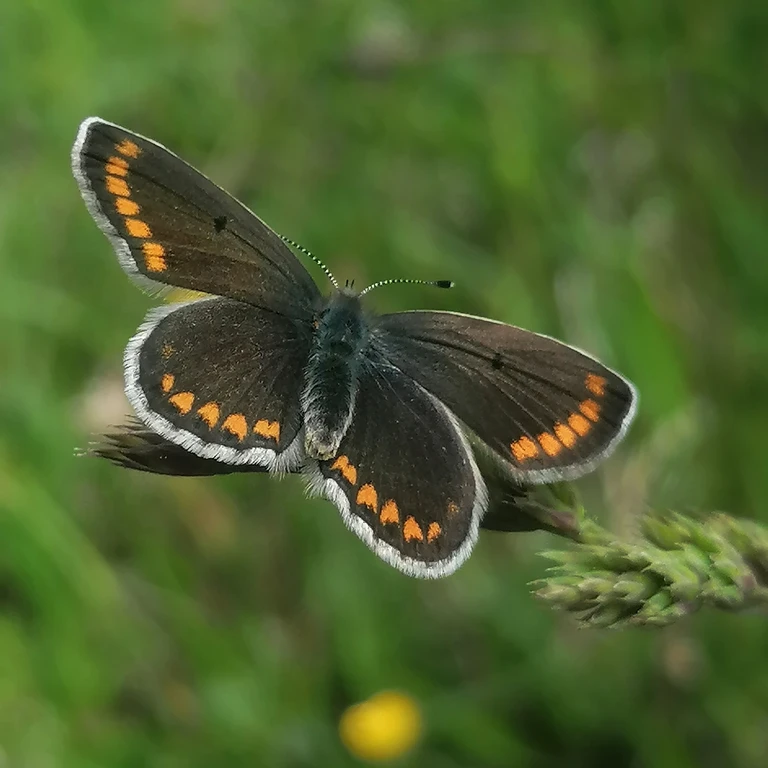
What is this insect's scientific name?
Aricia agestis/artaxerxes
